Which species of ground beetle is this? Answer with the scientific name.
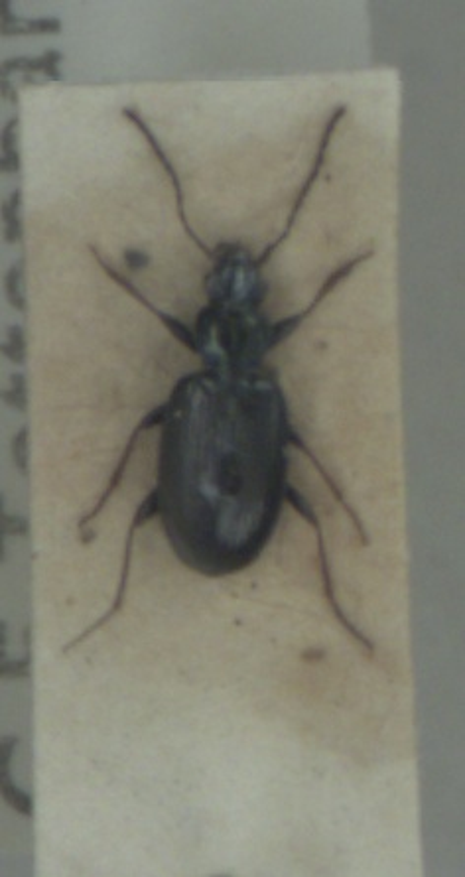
Bembidion atrocaeruleum
